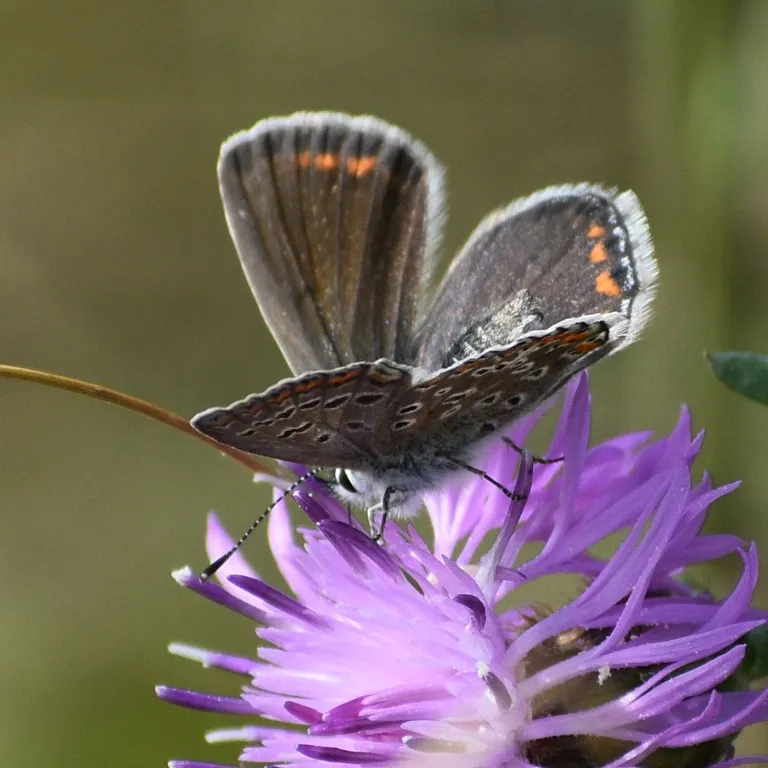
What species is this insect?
Polyommatus icarus
